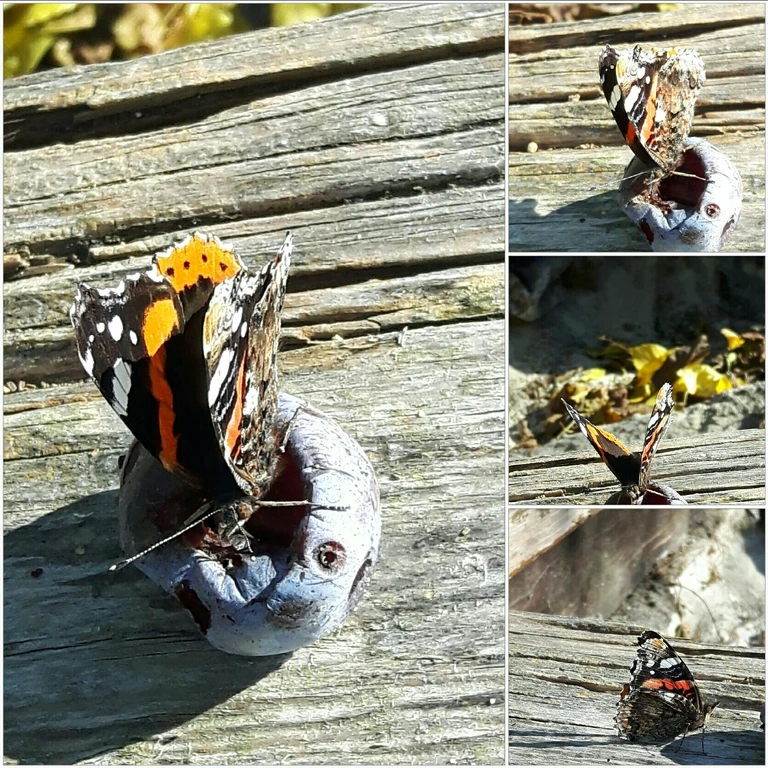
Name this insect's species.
Vanessa atalanta
